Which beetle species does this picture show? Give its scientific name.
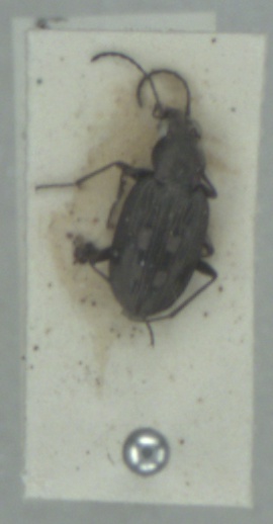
Bembidion litorale
